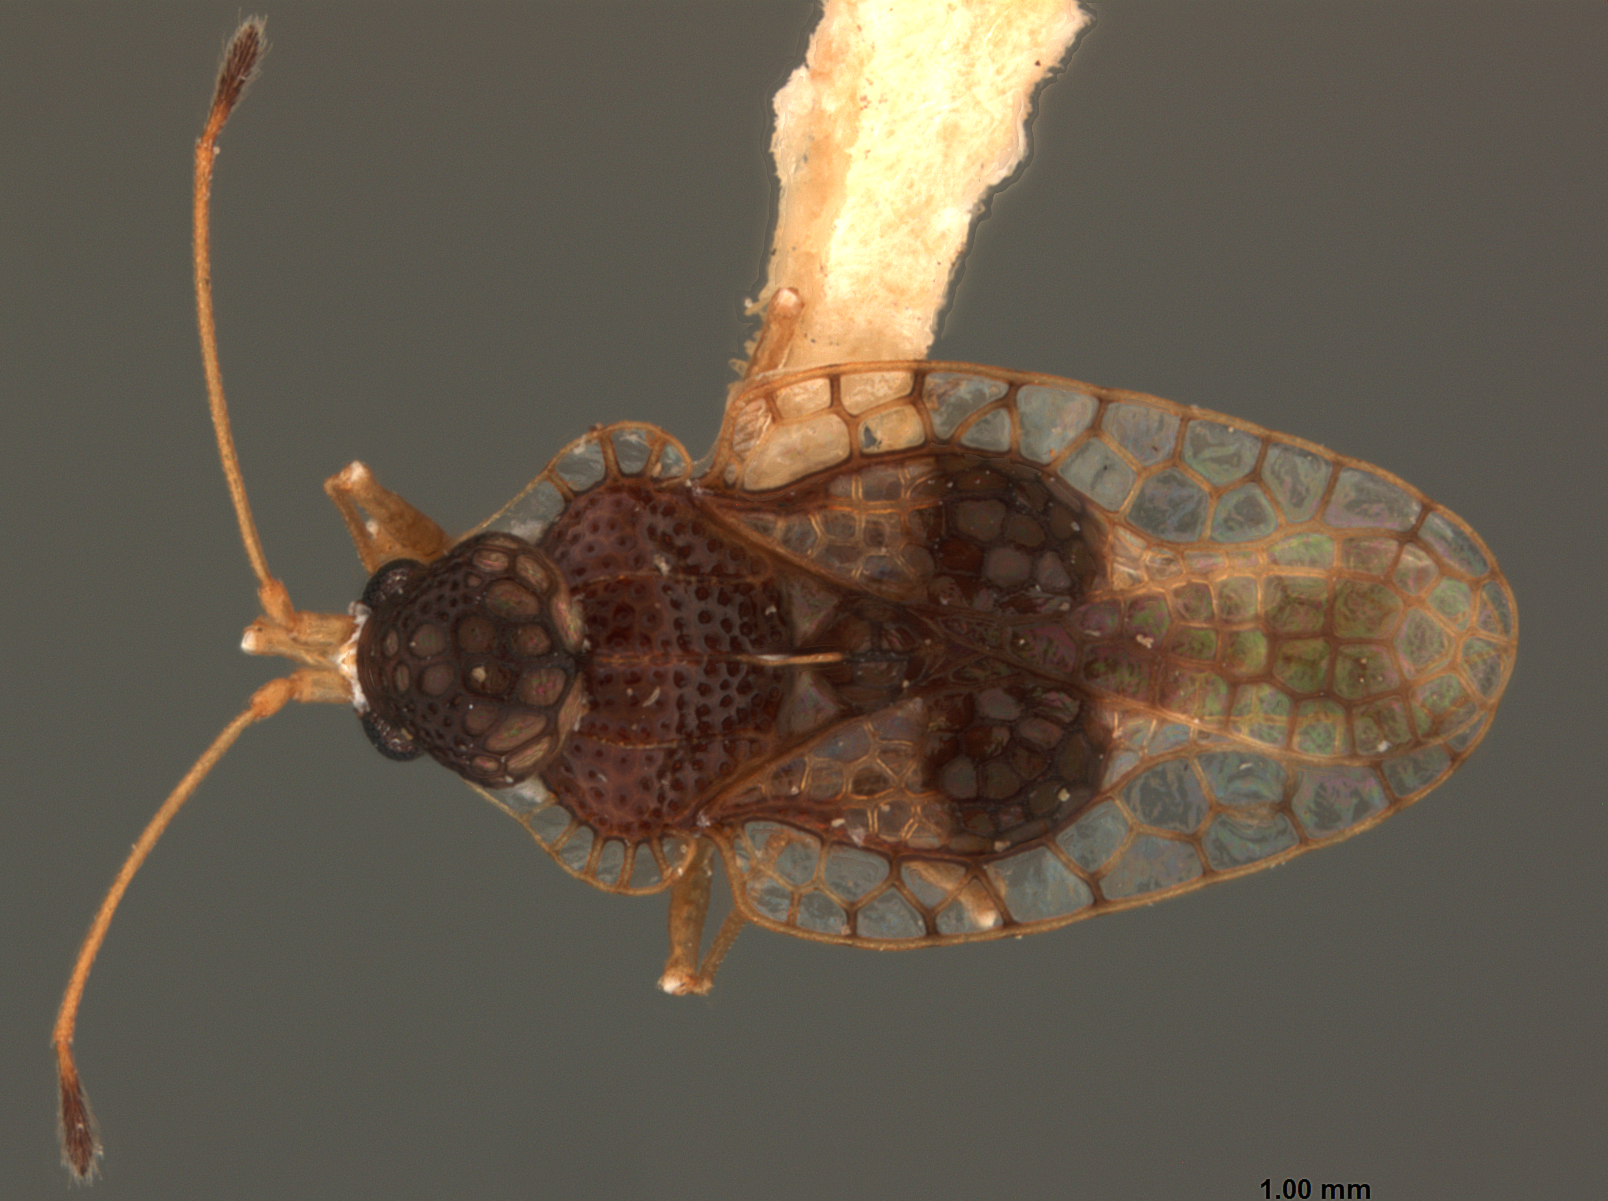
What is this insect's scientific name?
Sphaerocysta nosella
